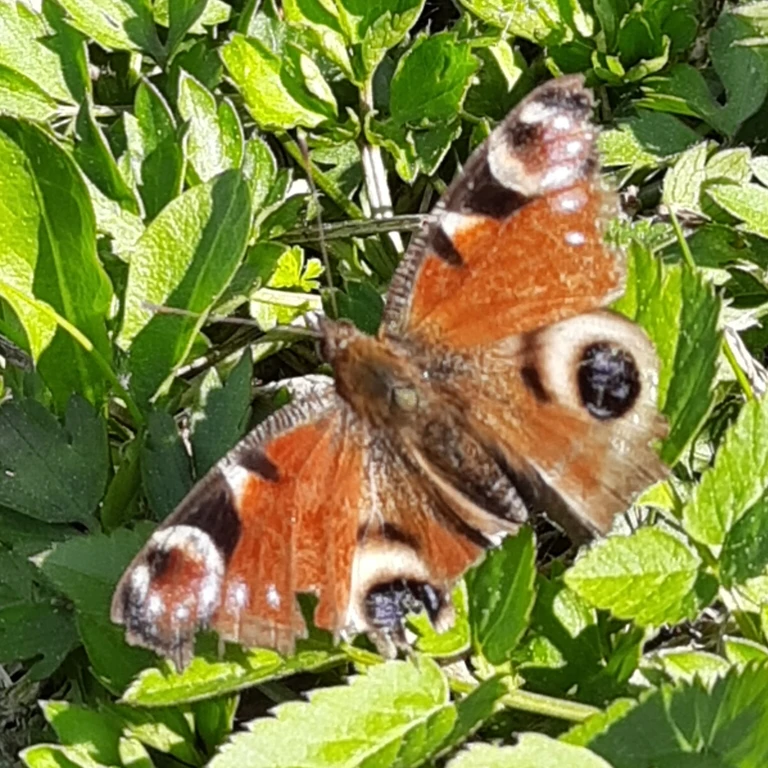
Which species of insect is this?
Aglais io
